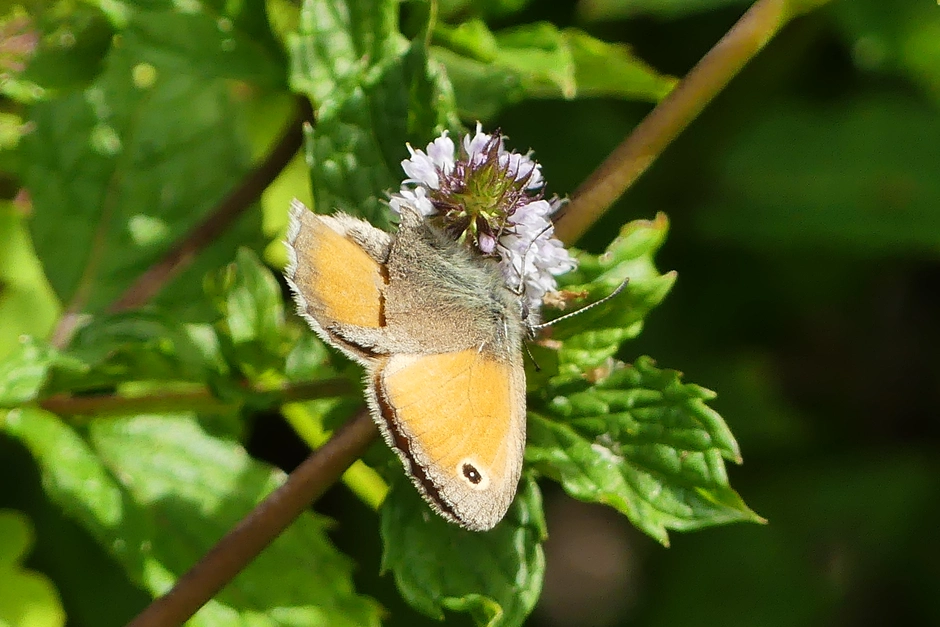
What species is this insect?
Coenonympha pamphilus
